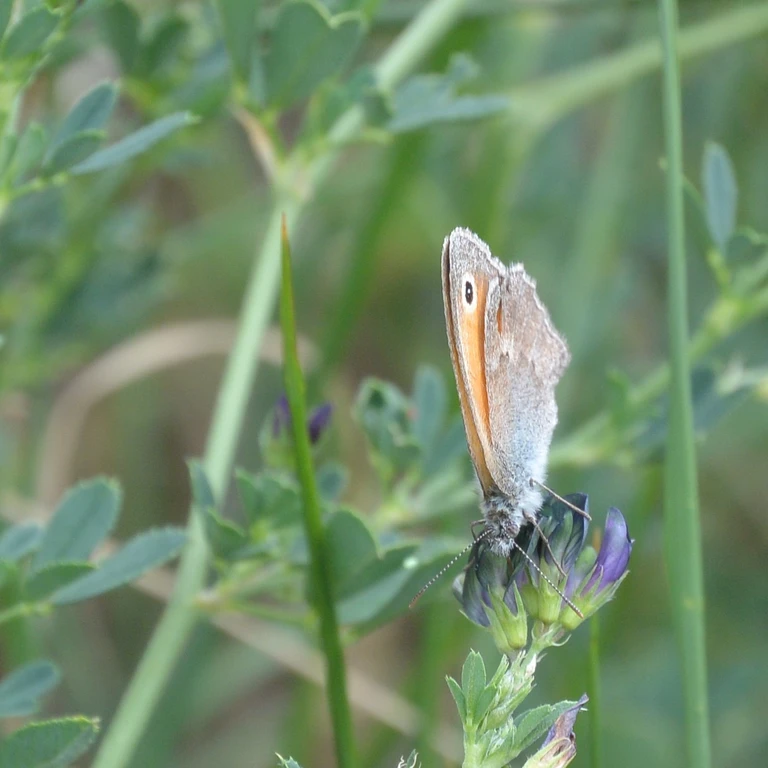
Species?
Coenonympha pamphilus
